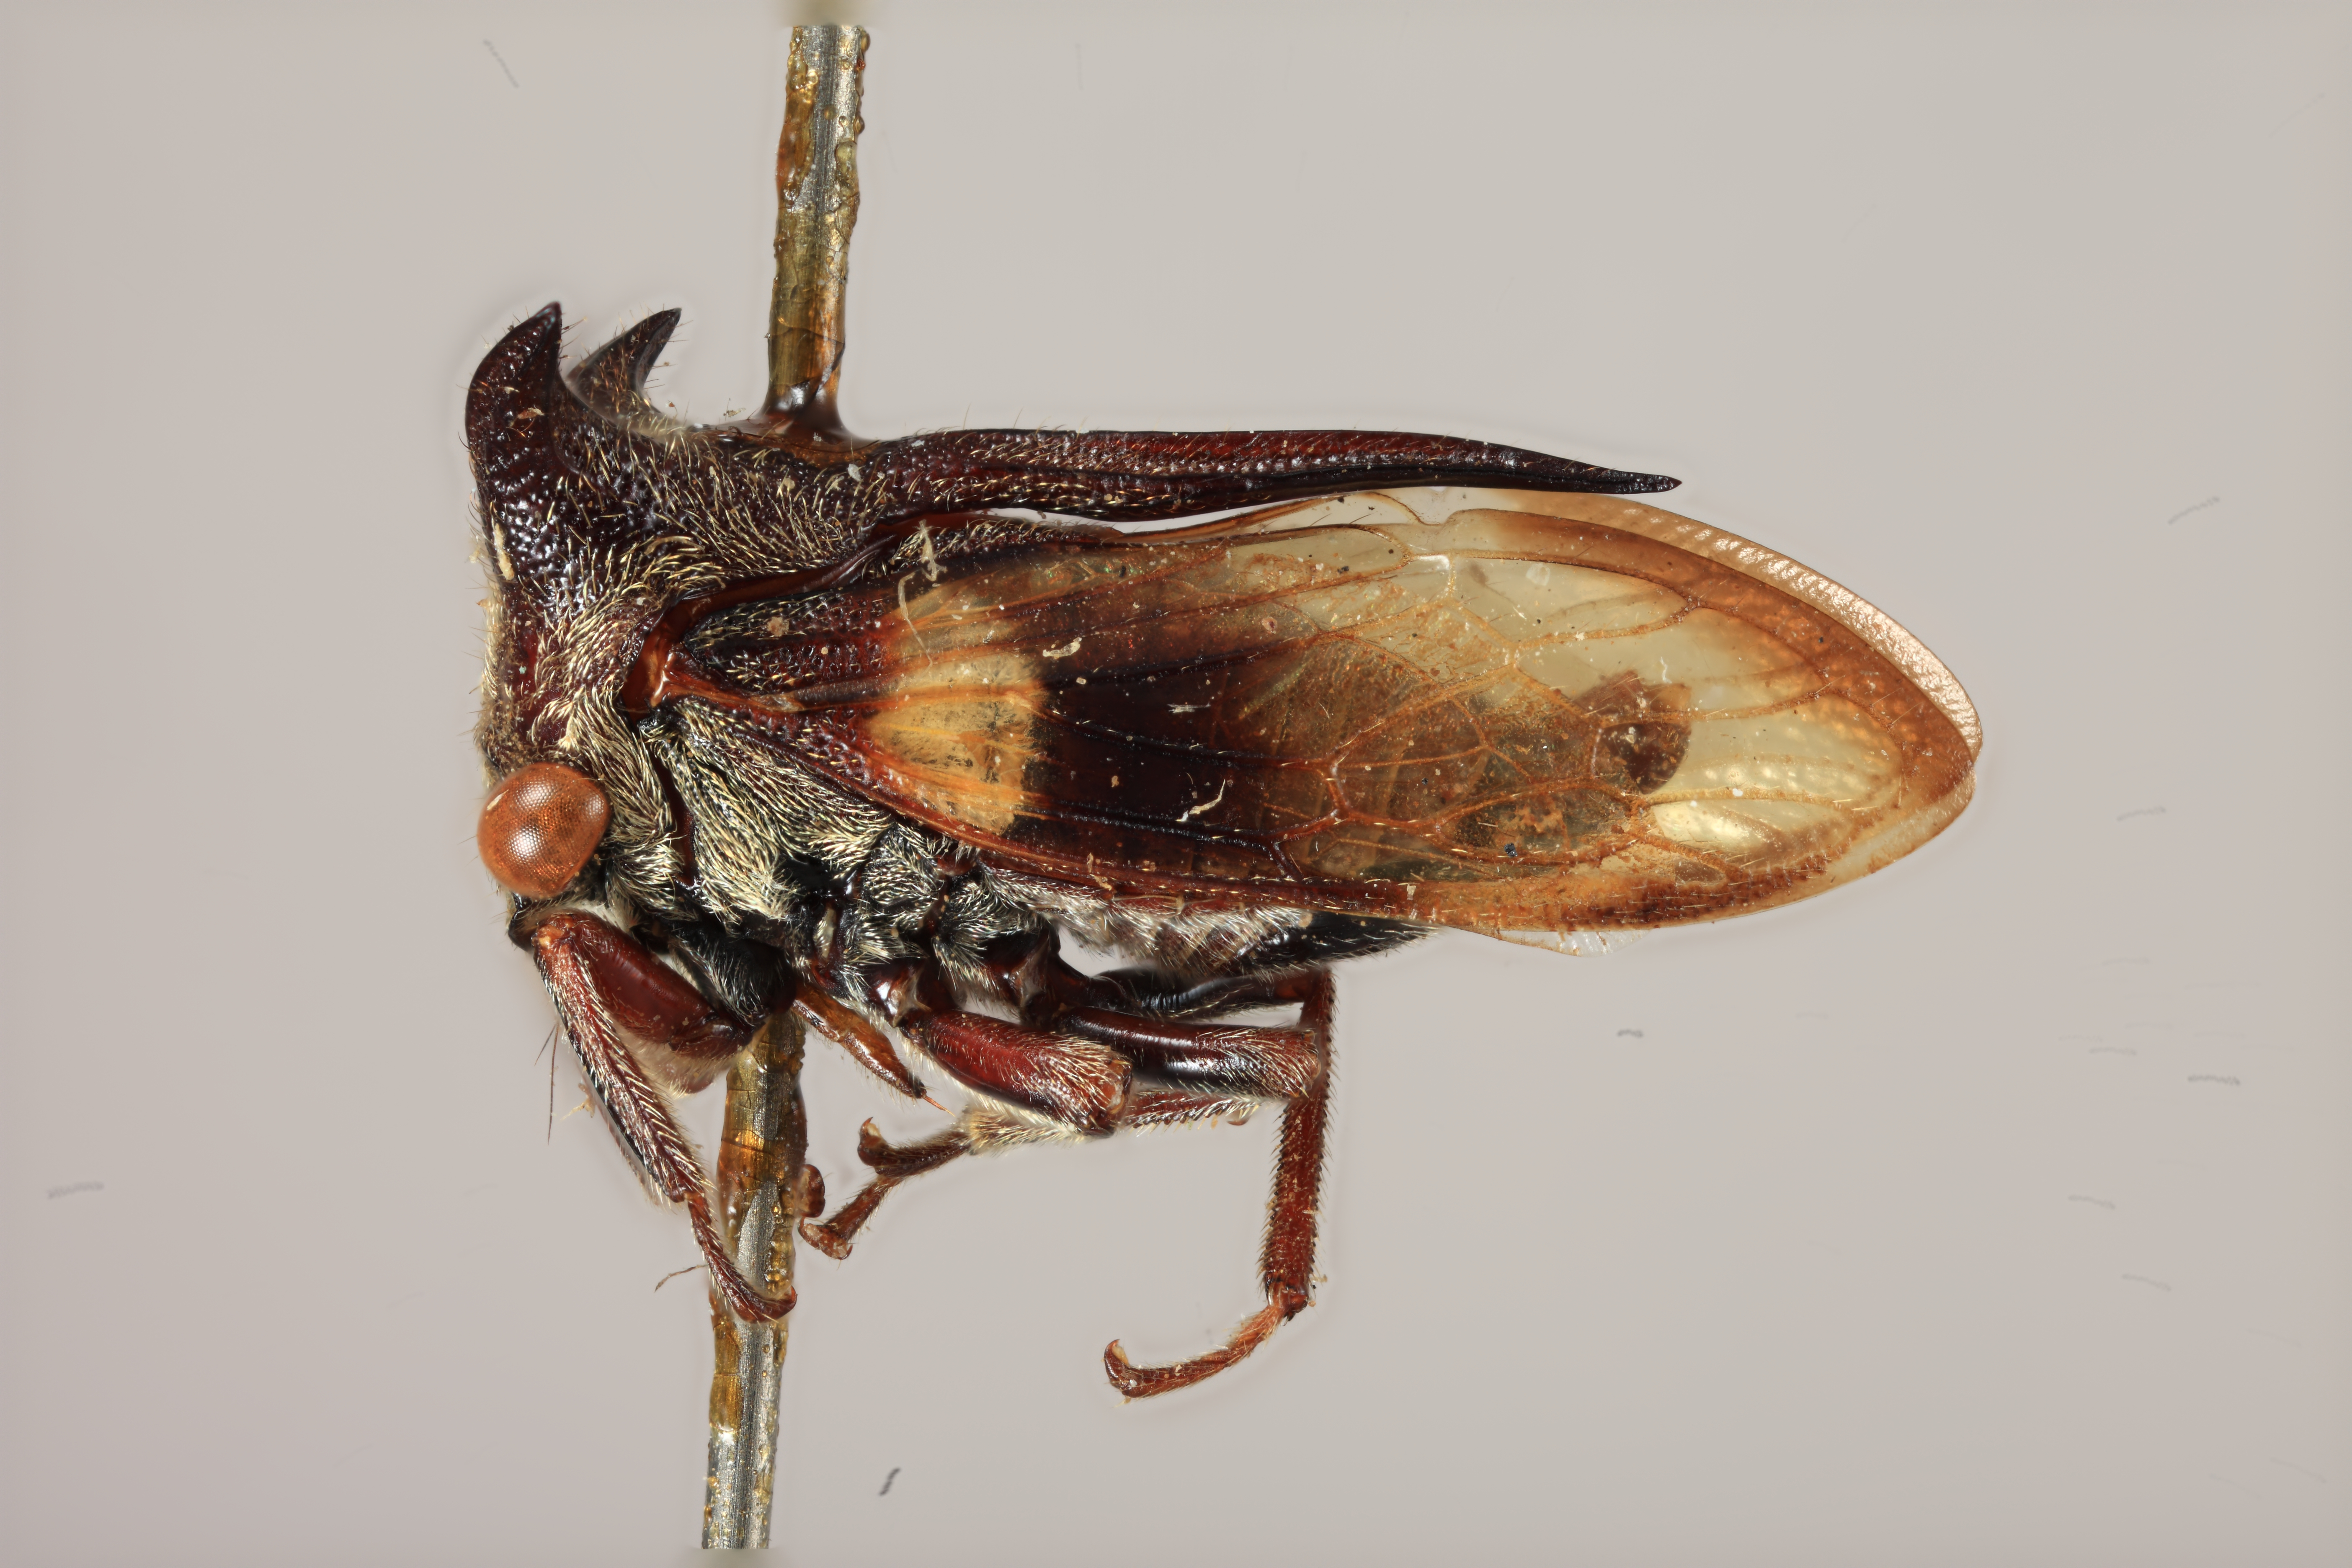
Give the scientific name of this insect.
Tricentrus fascipennis
